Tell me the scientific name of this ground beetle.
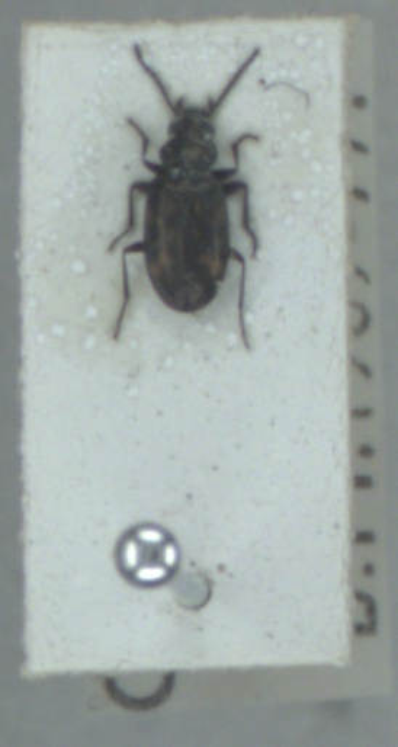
Bembidion obliquum
